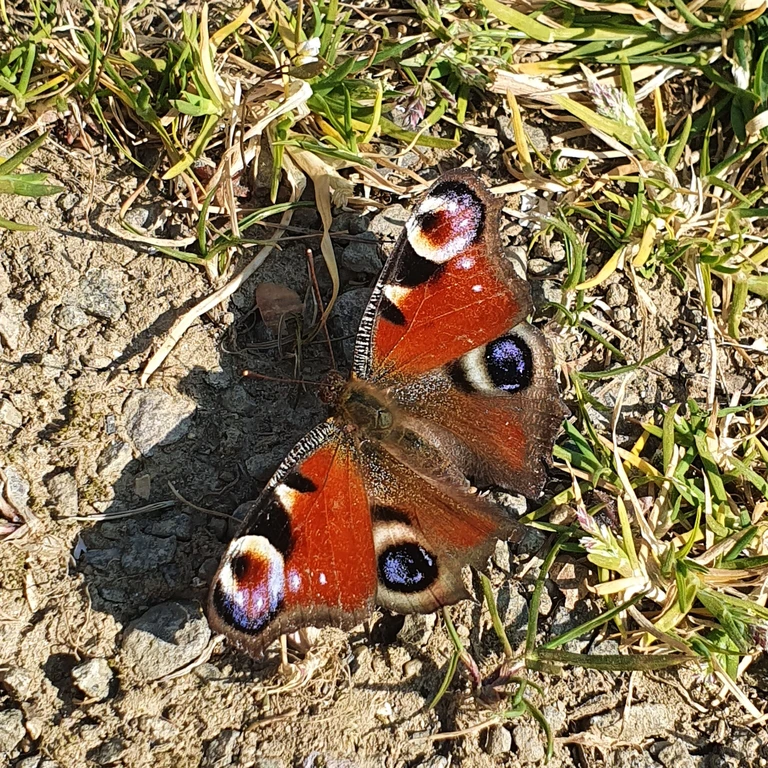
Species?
Aglais io
